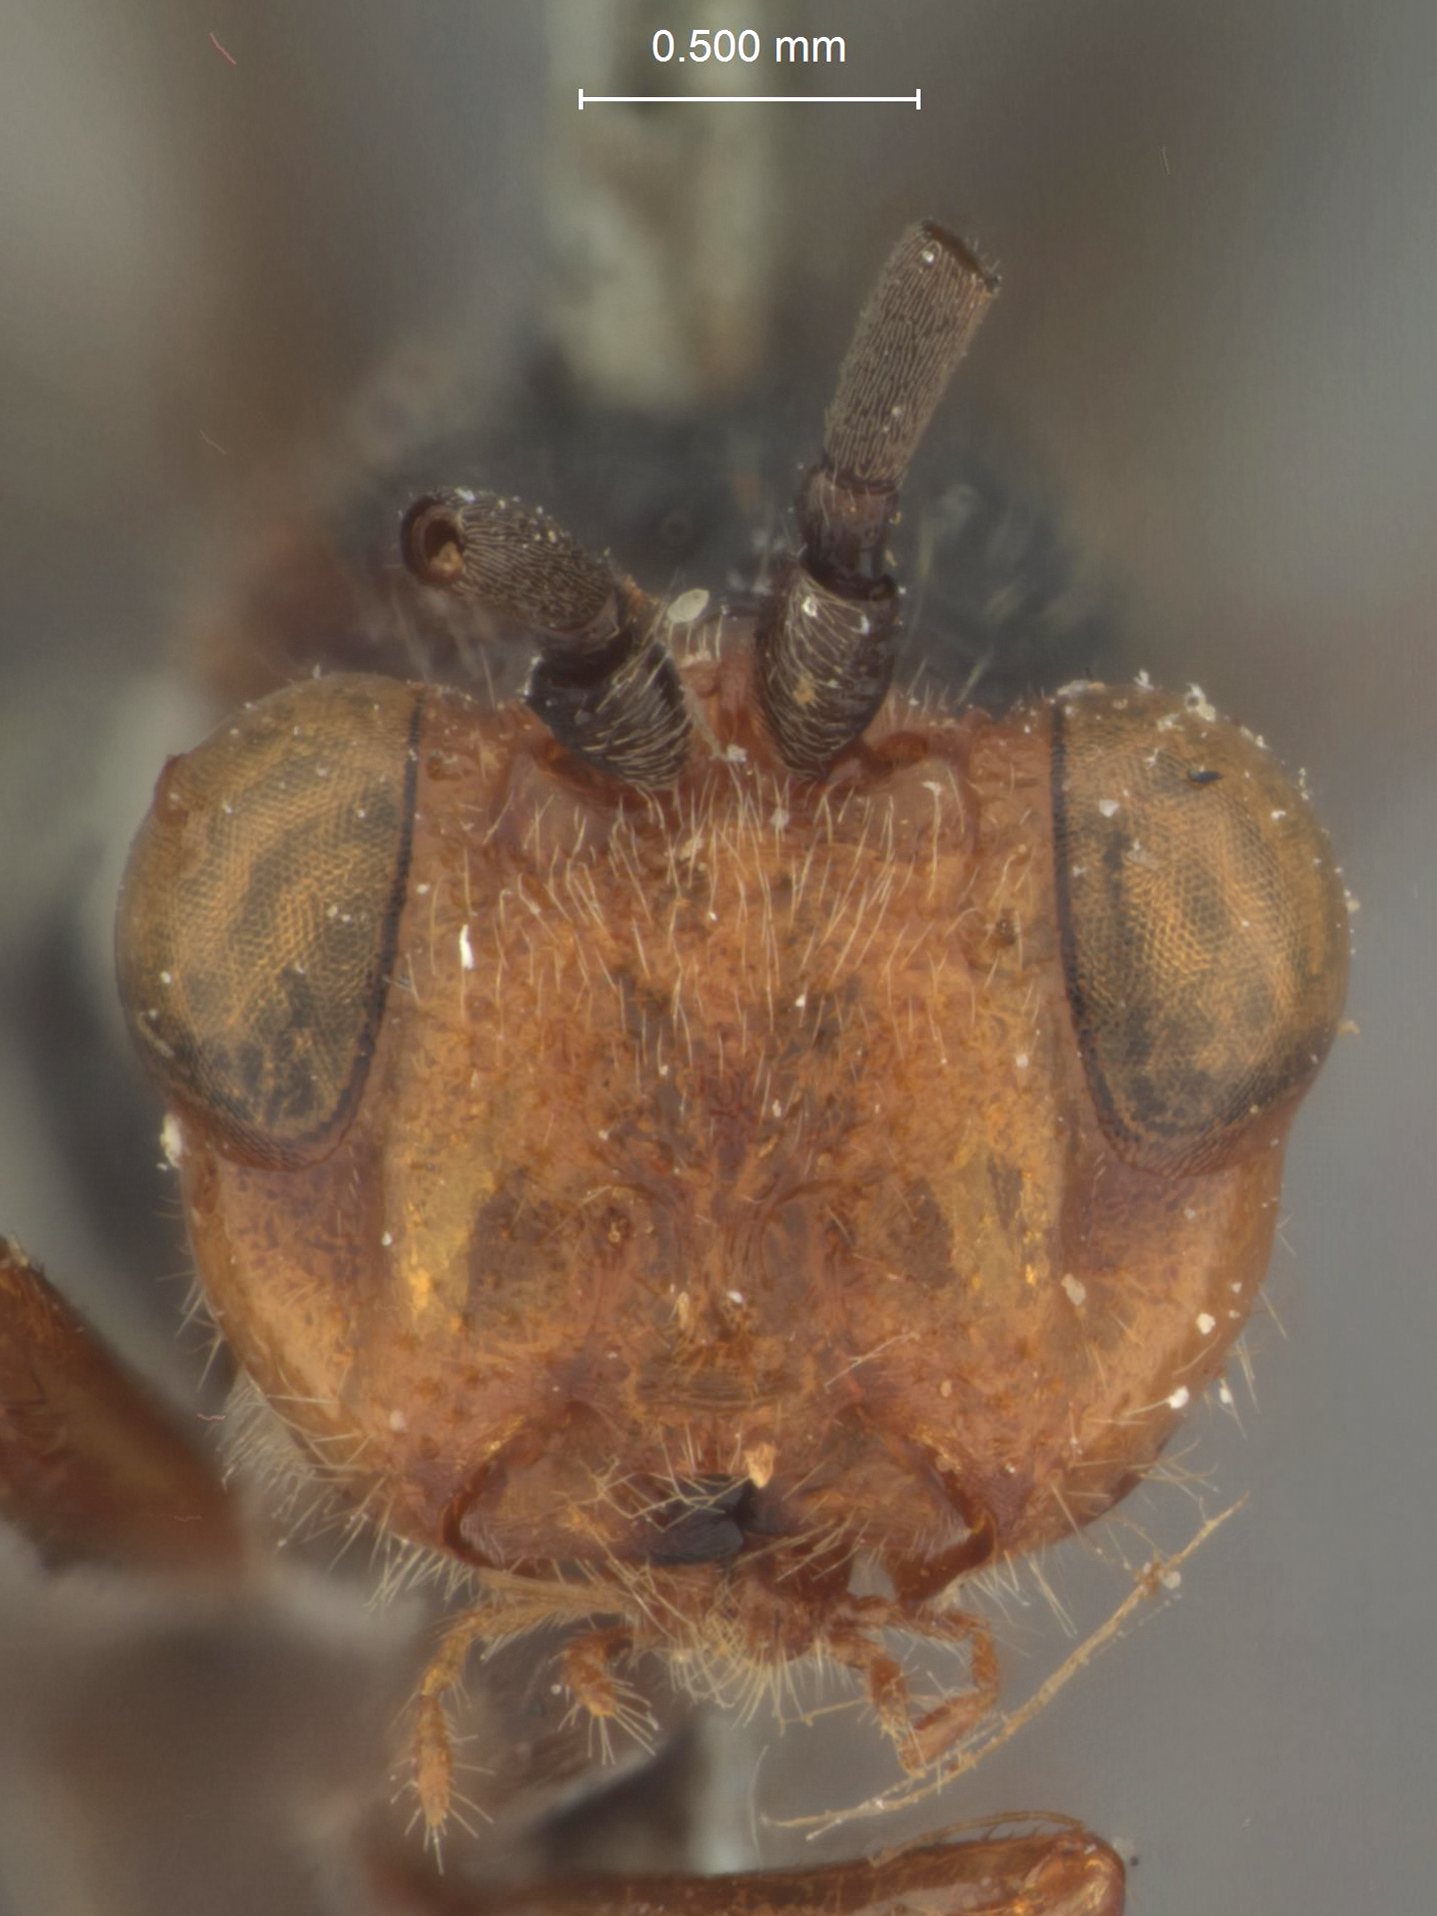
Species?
Allocynips ruficeps
